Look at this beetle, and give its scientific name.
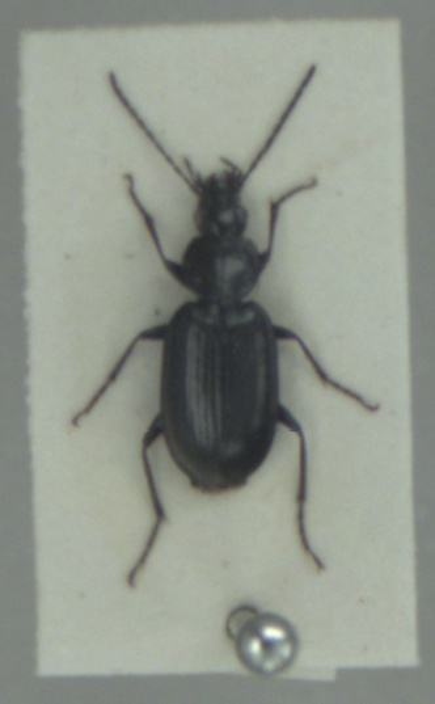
Agonum gracile
